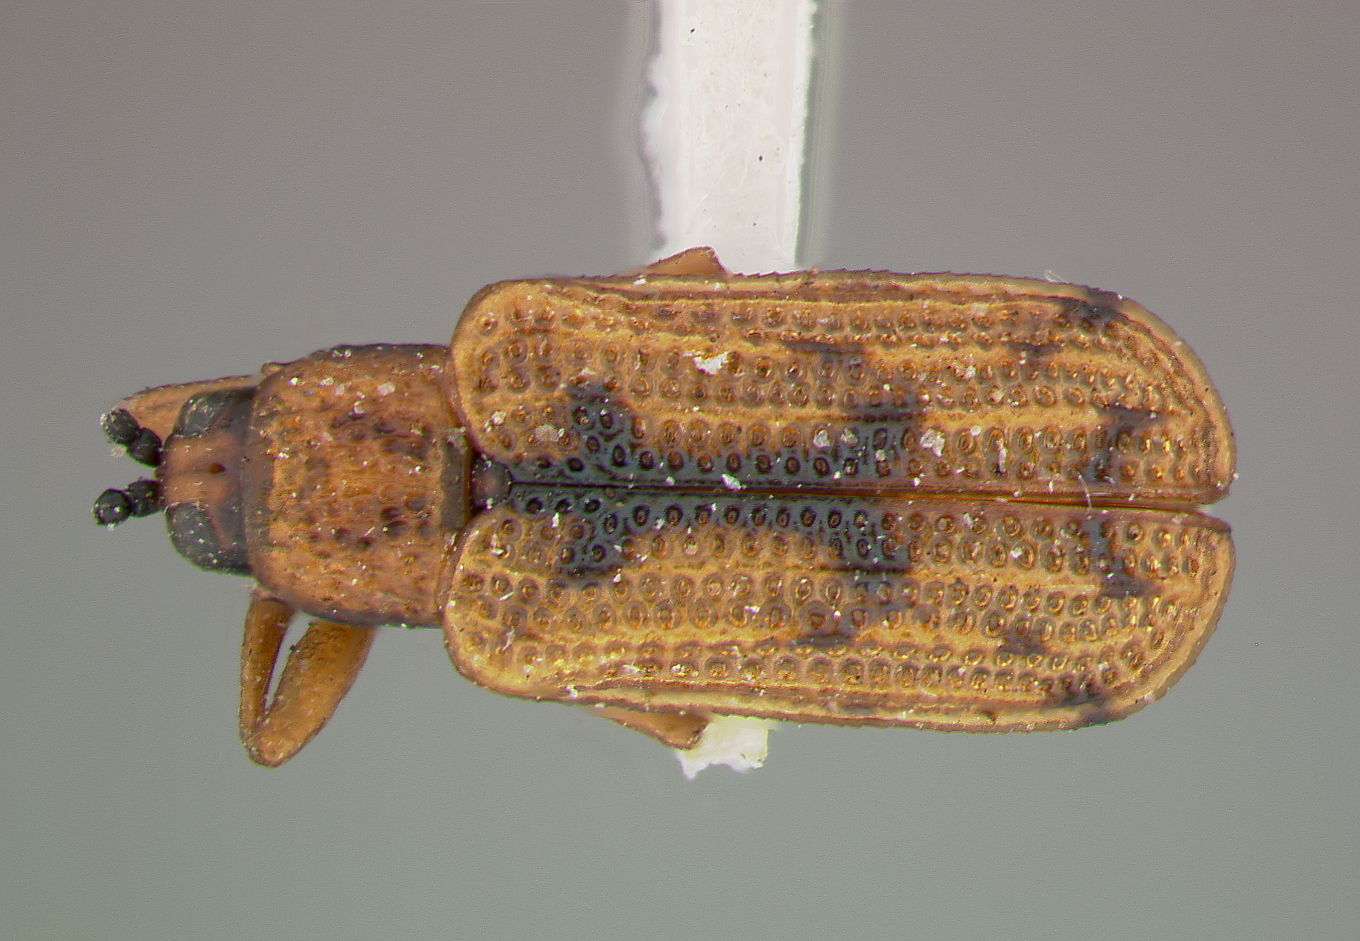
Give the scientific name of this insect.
Anolplitus ancoroides
